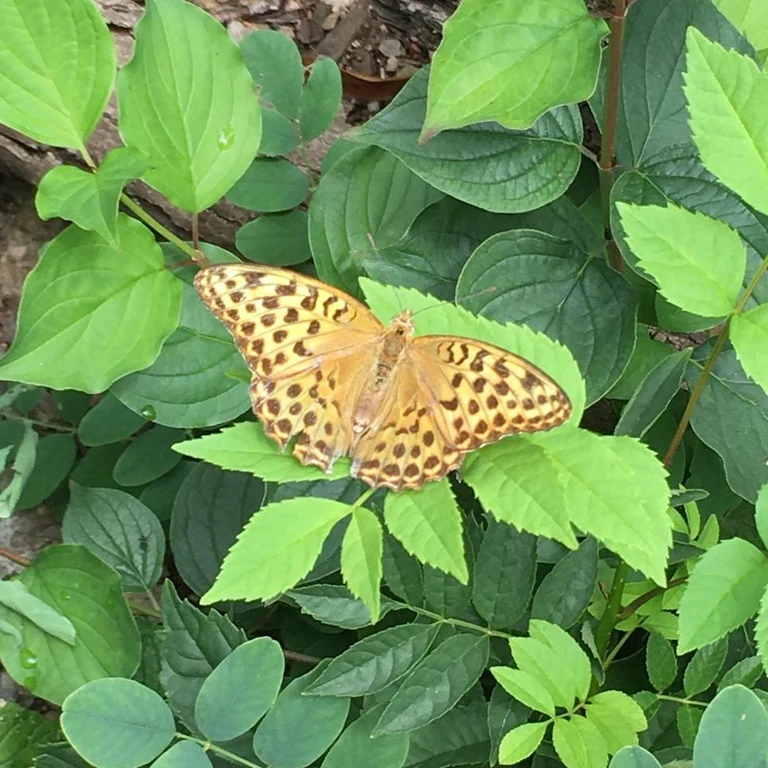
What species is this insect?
Argynnis paphia
